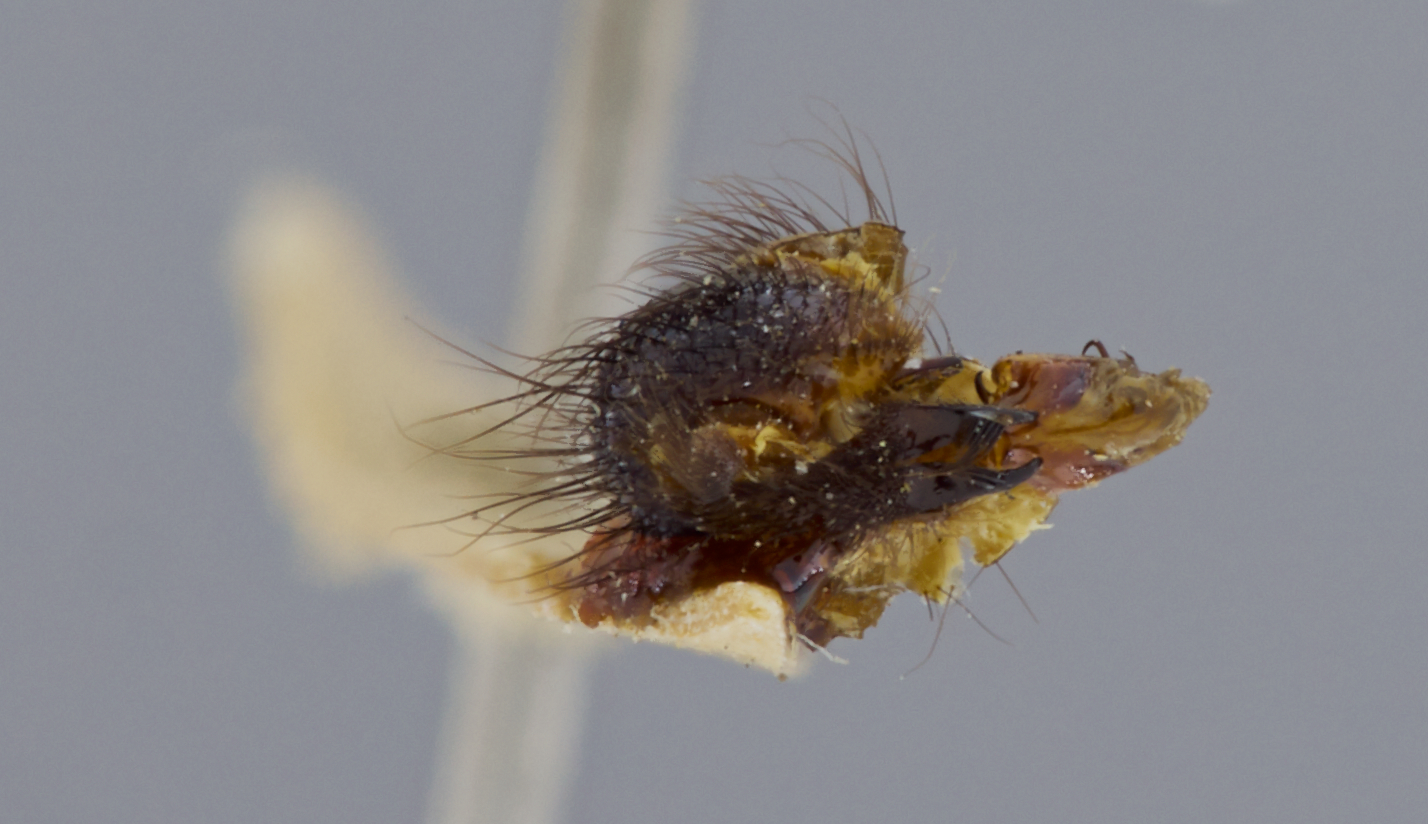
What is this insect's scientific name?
Sarcophaga orientalis (also Seniorwhitea orientalis)
